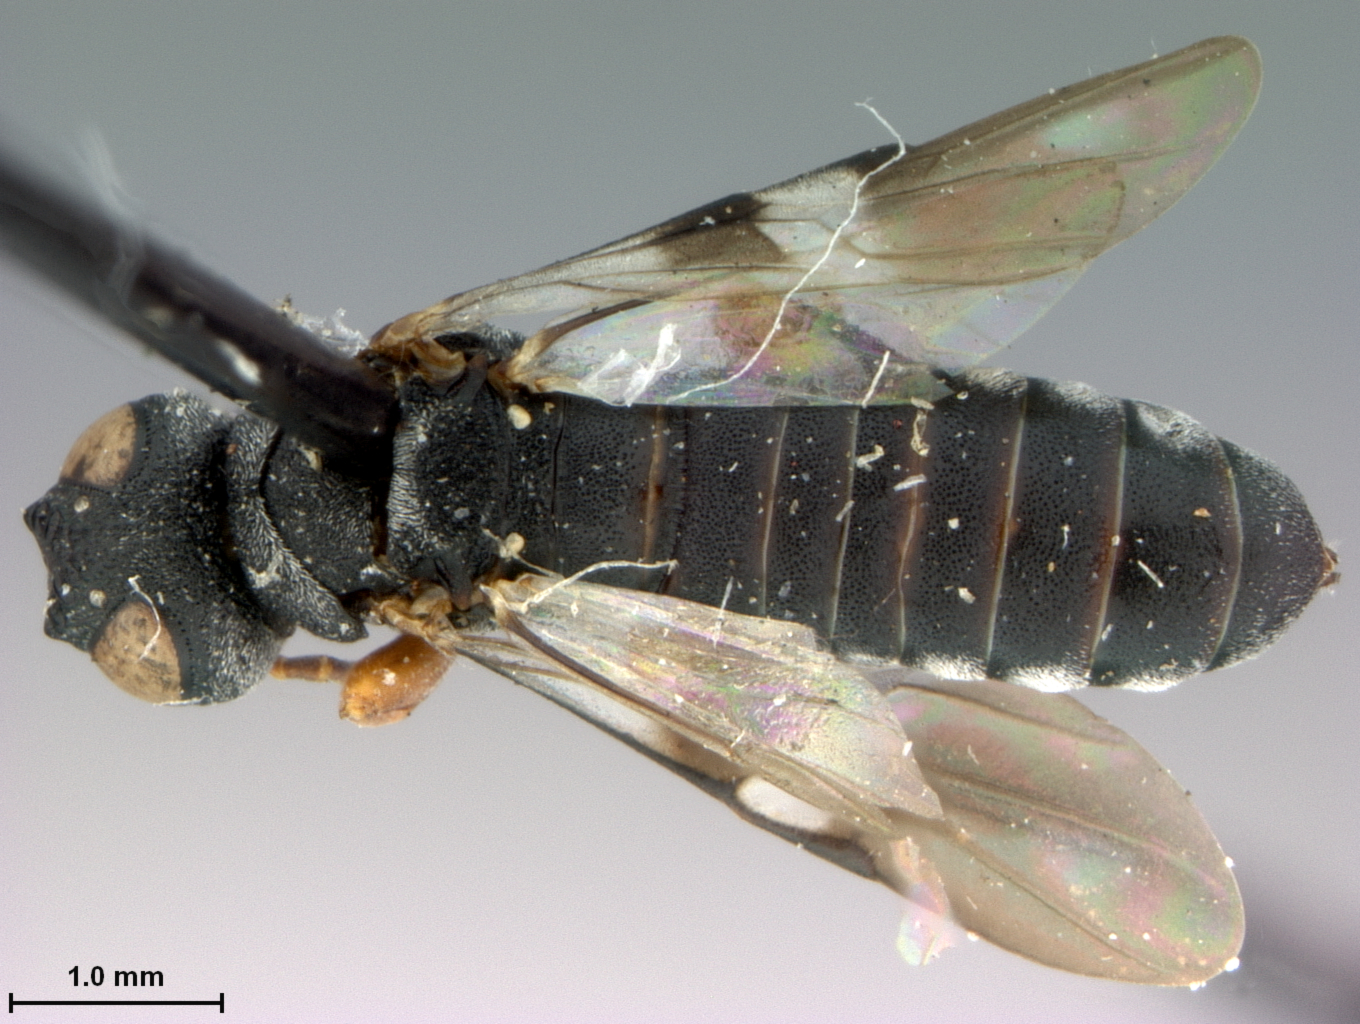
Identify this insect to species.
Argentophrynopus enigmus
